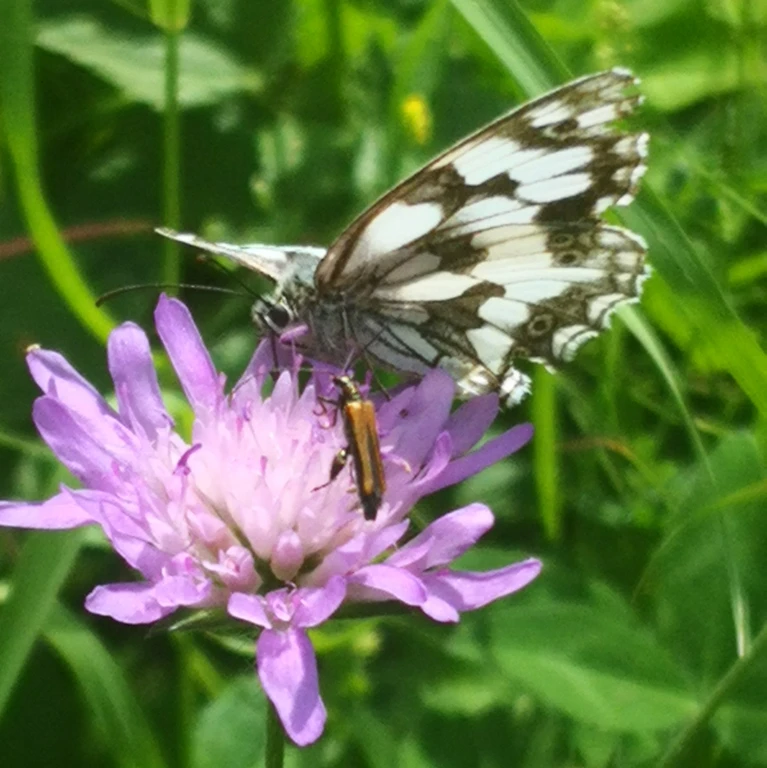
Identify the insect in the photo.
Melanargia galathea
